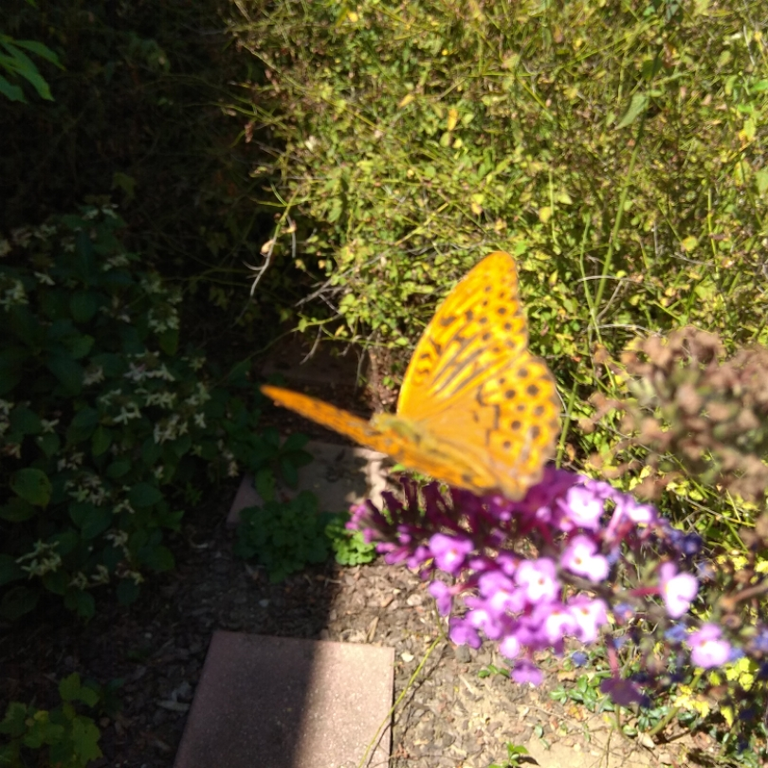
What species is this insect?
Argynnis paphia
